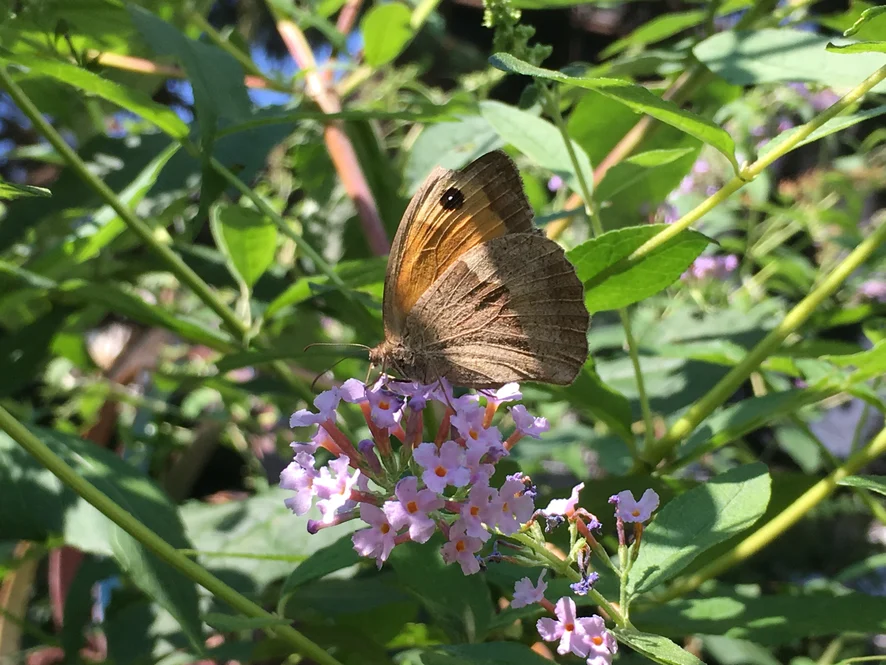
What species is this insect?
Maniola jurtina
